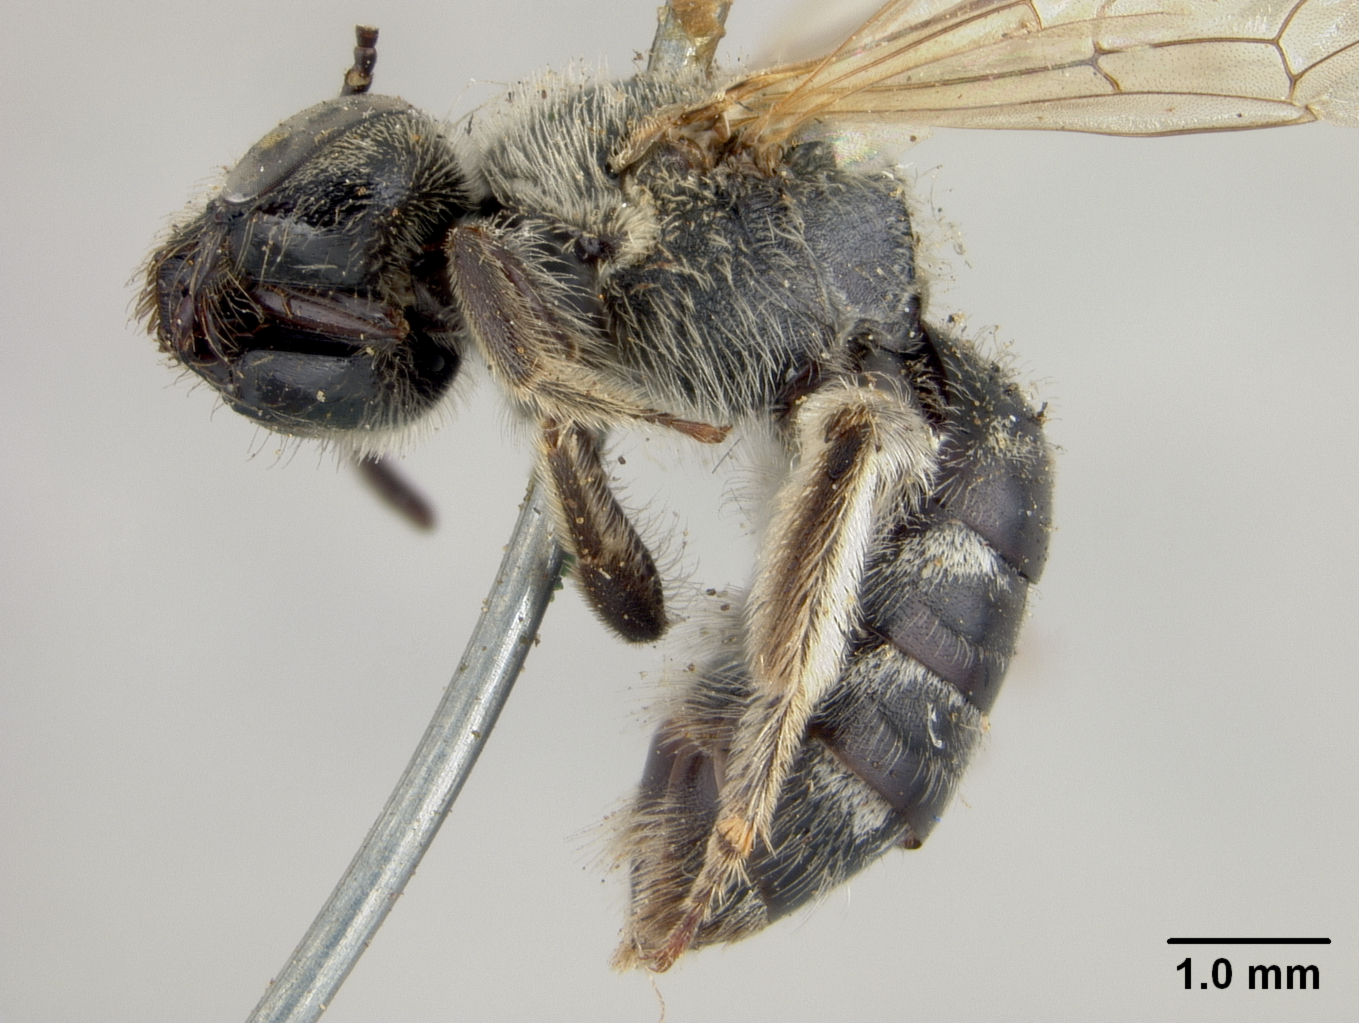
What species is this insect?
Halictus olympiae
